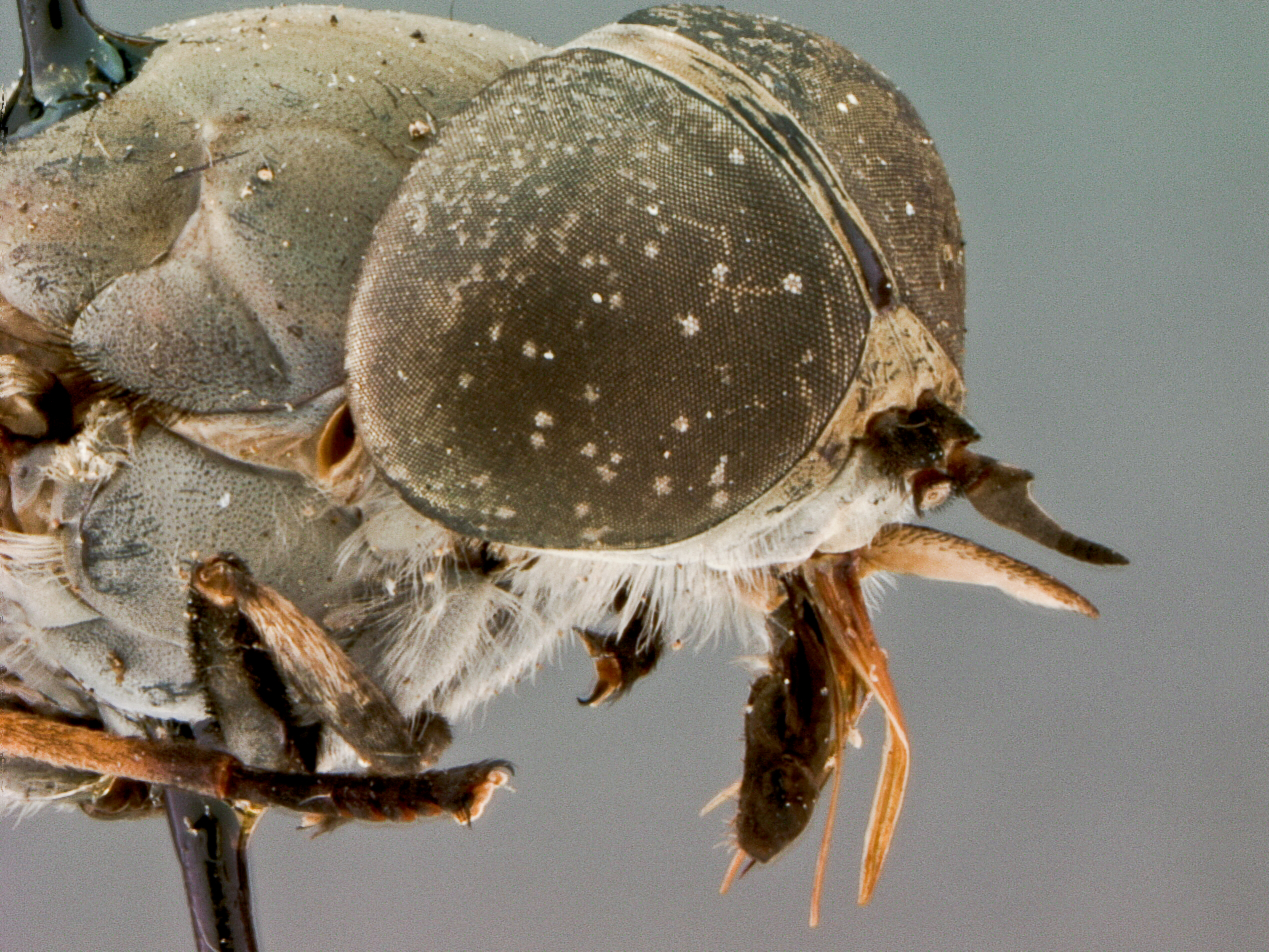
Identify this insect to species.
Tabanus neoindianus
